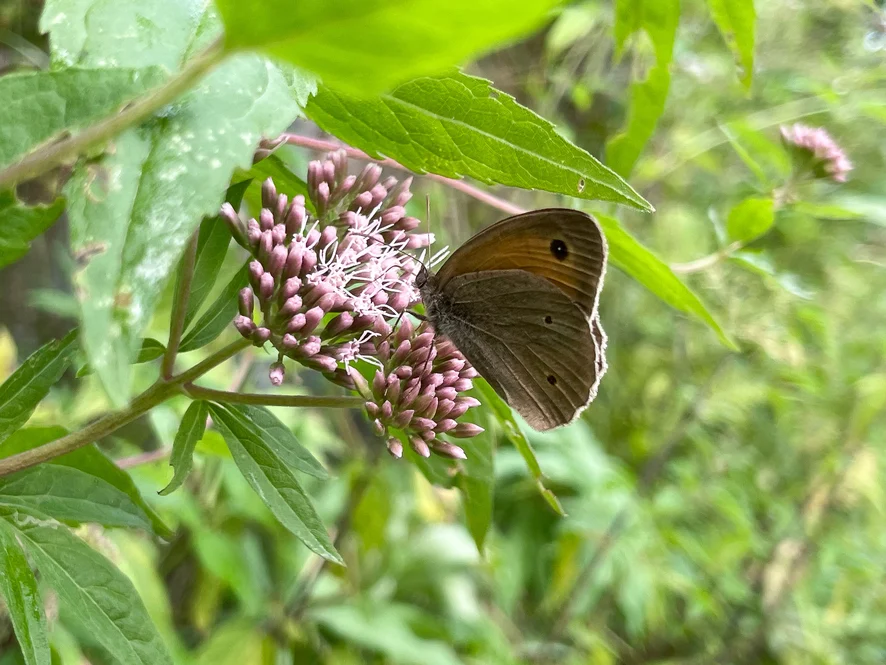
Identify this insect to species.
Maniola jurtina
